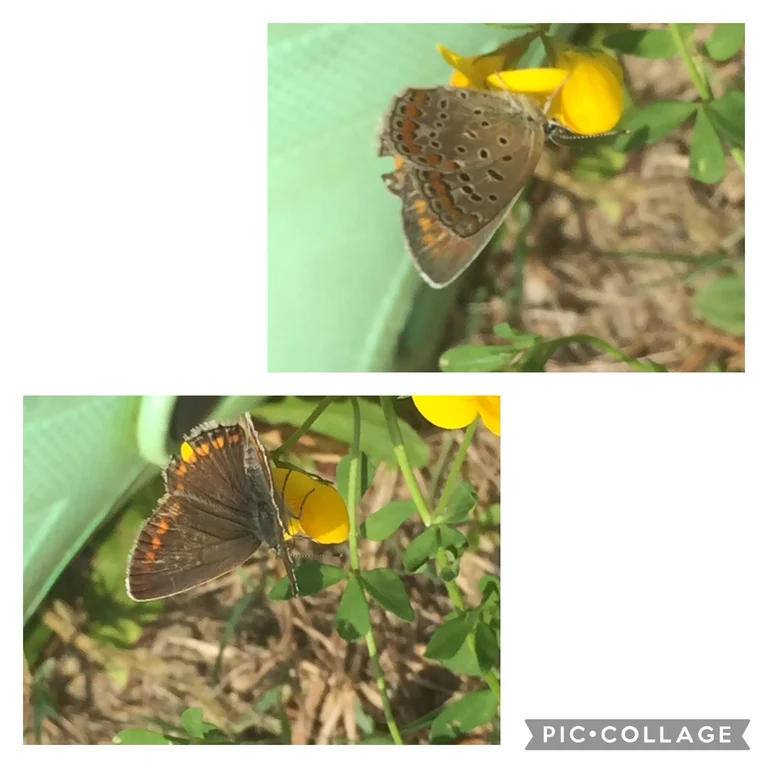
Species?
Polyommatus icarus
